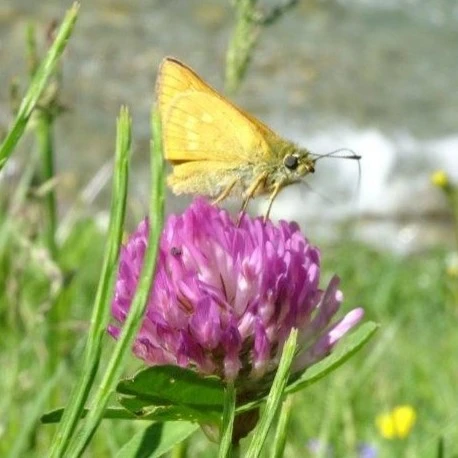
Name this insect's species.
Ochlodes sylvanus (also Ochlodes venata)
